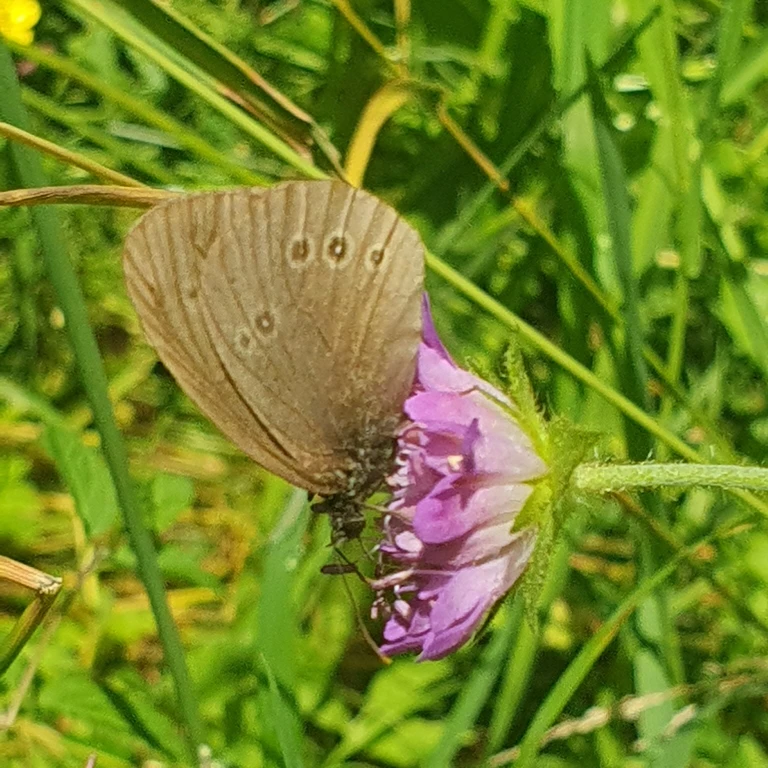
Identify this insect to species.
Aphantopus hyperantus
